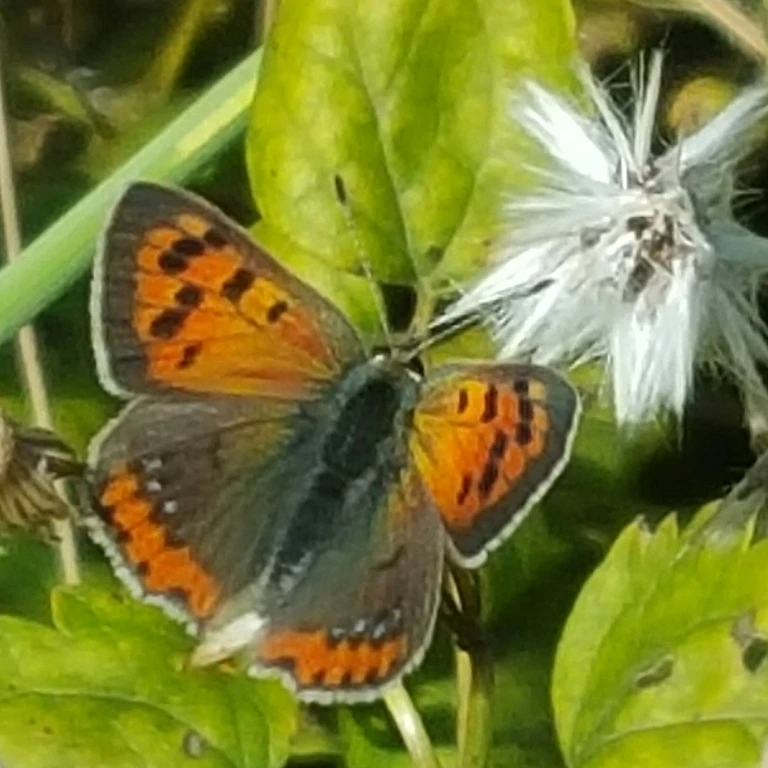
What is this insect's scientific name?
Lycaena phlaeas
